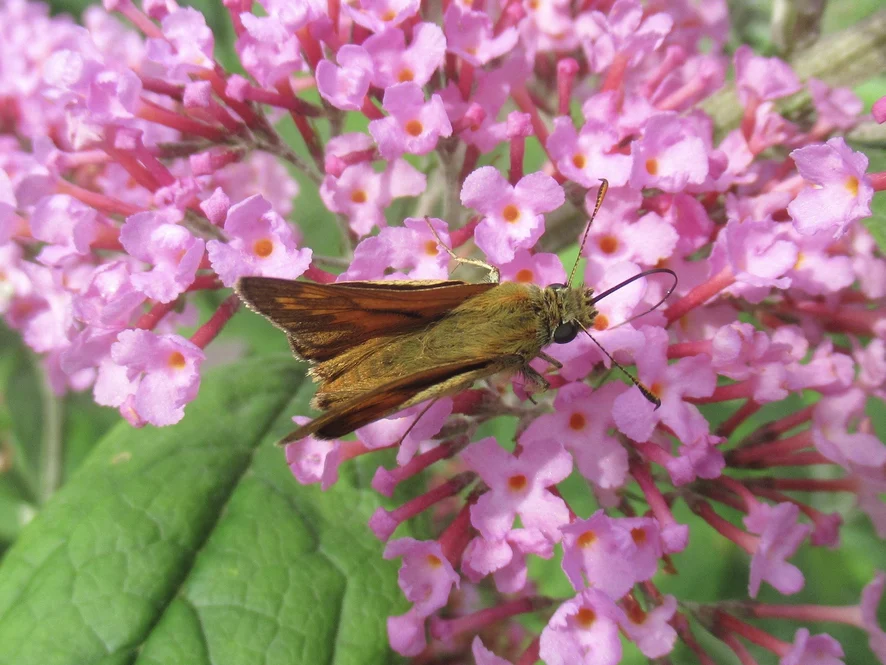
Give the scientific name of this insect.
Ochlodes sylvanus (also Ochlodes venata)
